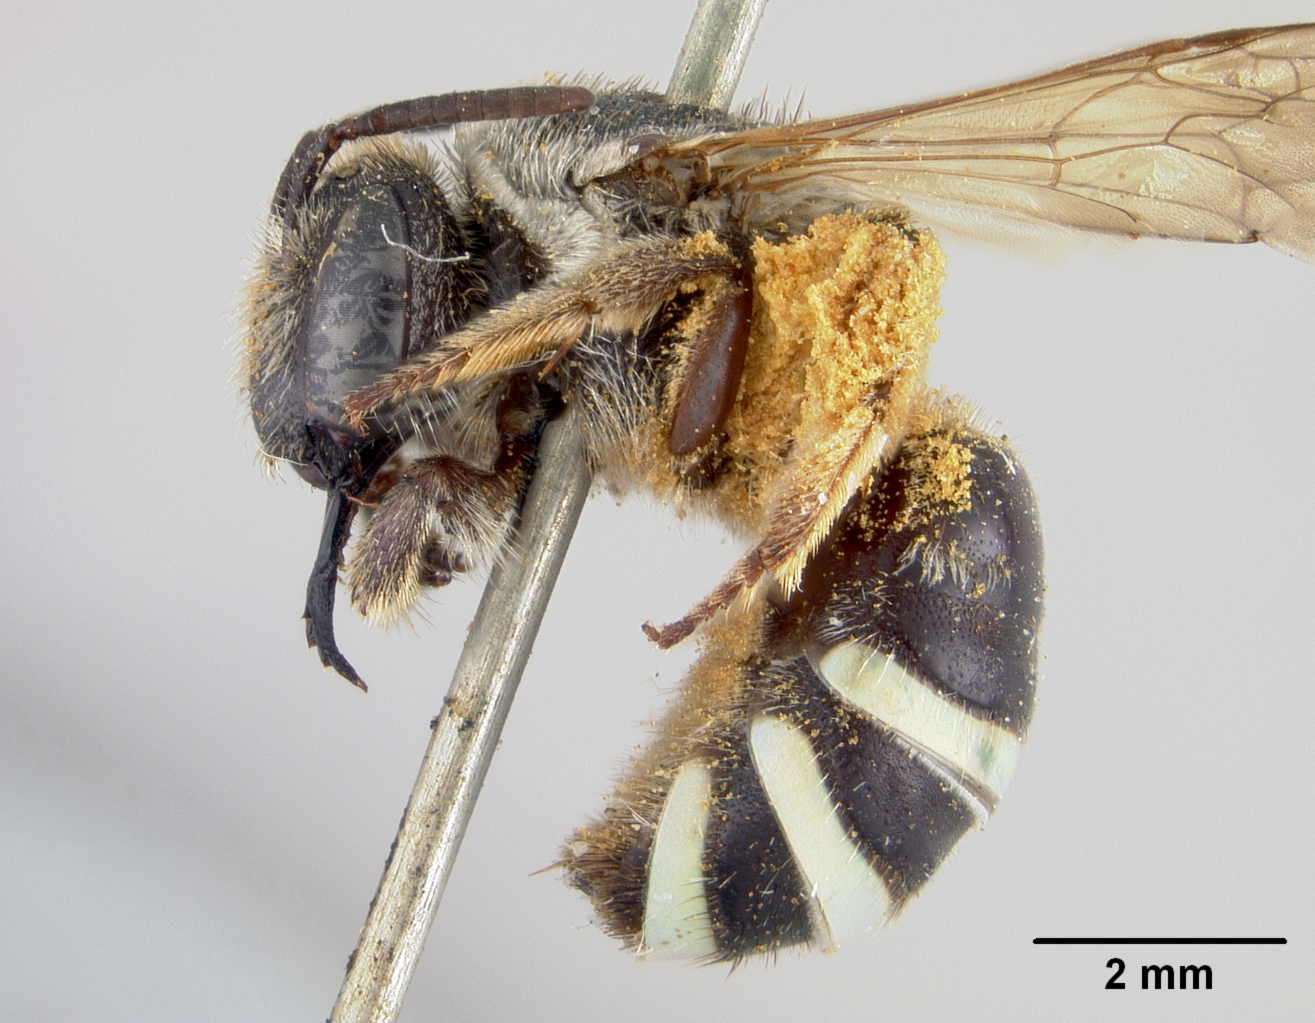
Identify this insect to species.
Nomia mesillensis
